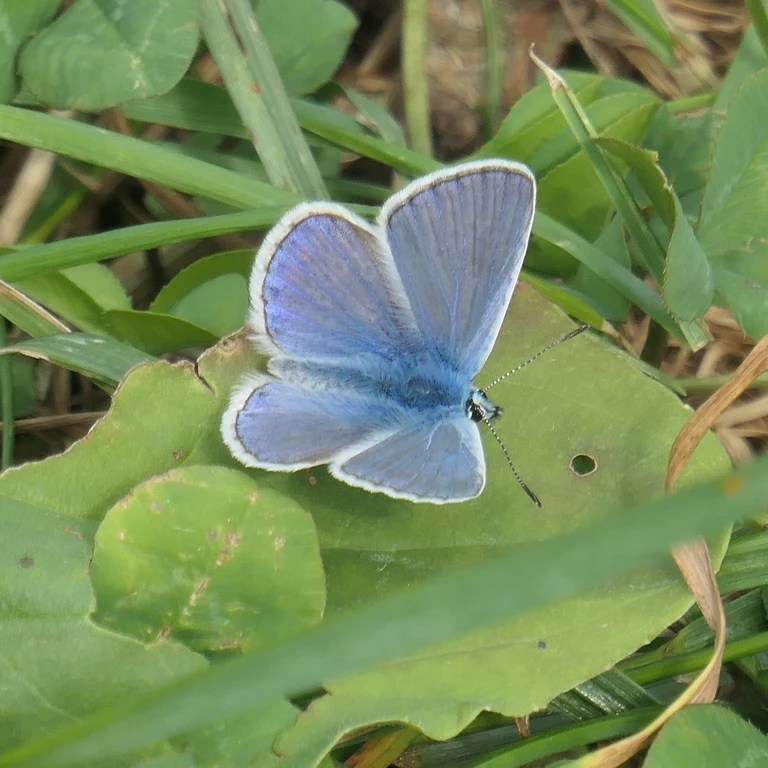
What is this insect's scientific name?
Polyommatus icarus
